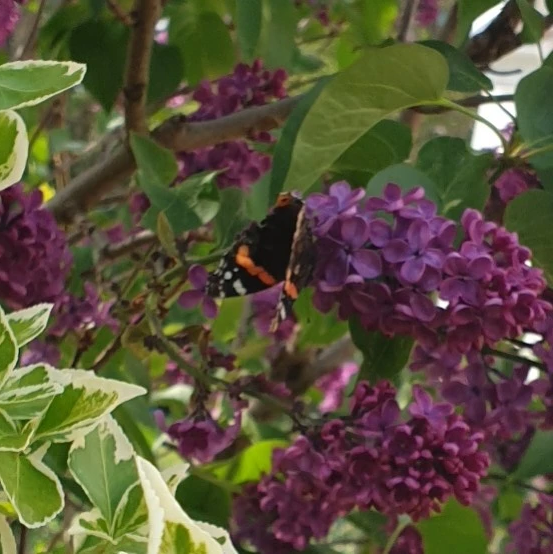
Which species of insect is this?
Vanessa atalanta
